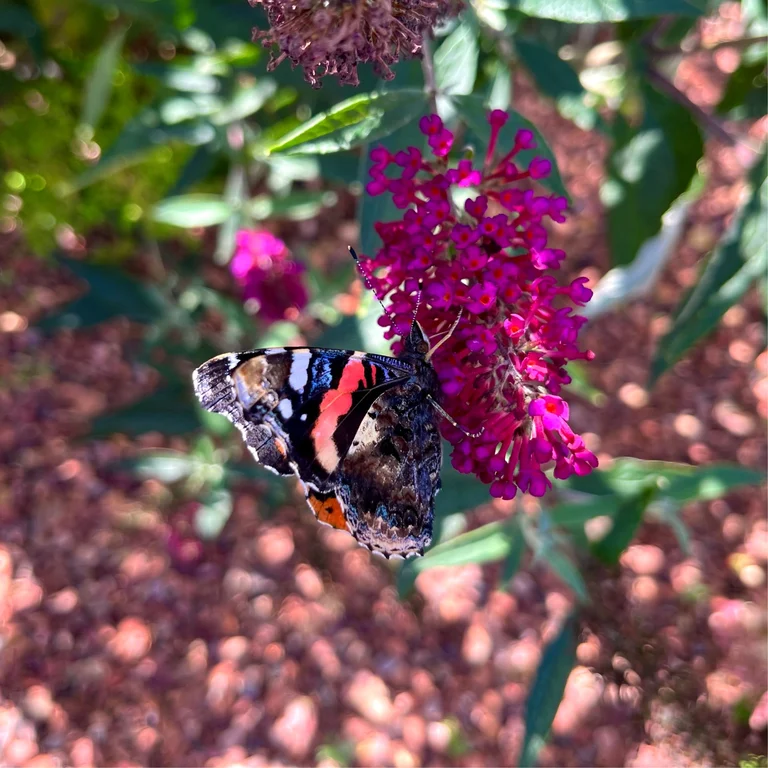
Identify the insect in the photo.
Vanessa atalanta
